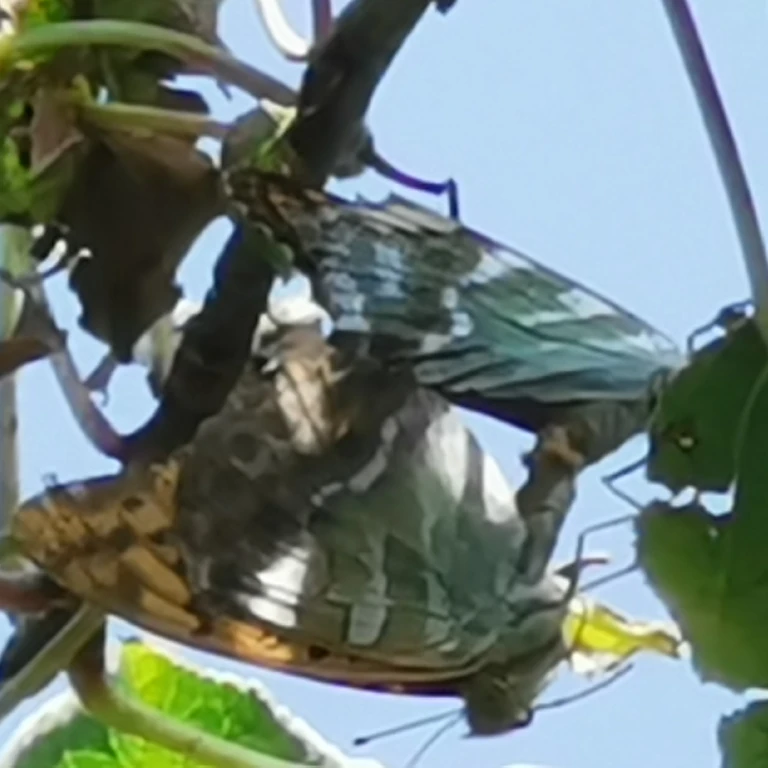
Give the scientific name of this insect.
Argynnis paphia
